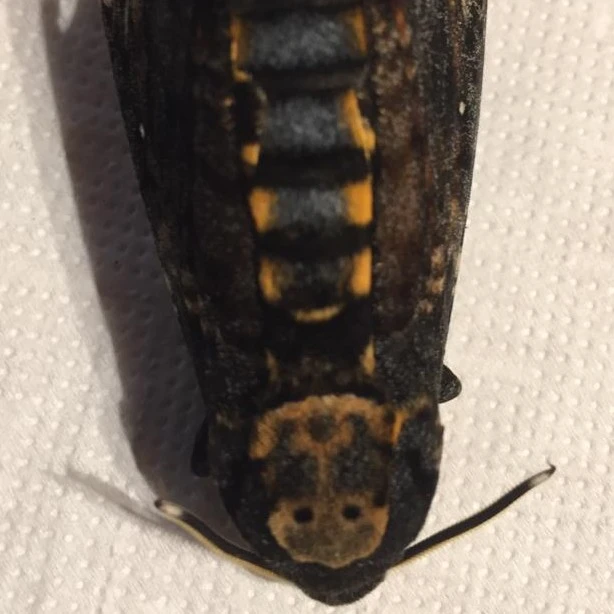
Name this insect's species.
Acherontia atropos
